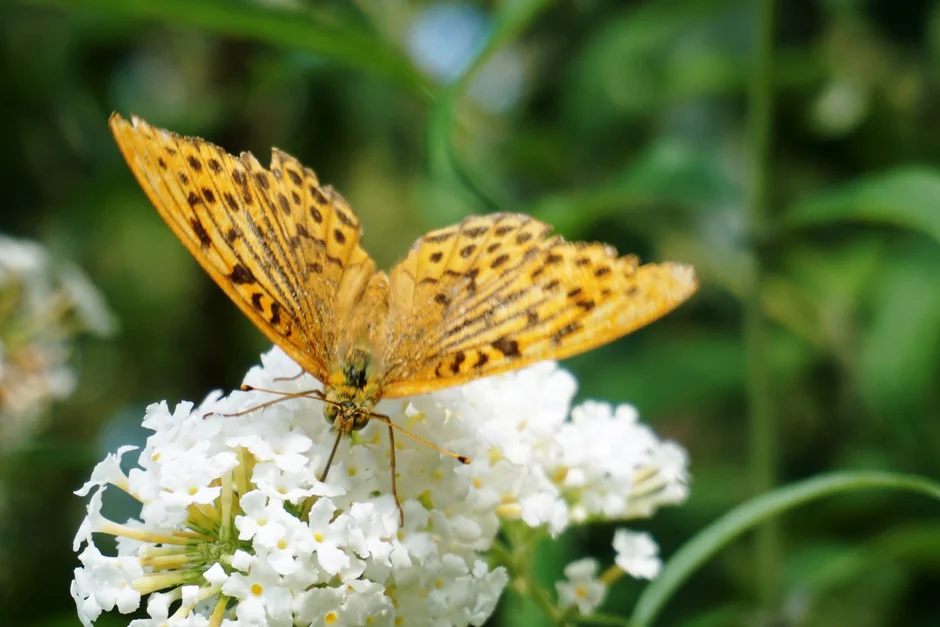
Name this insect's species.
Argynnis paphia
